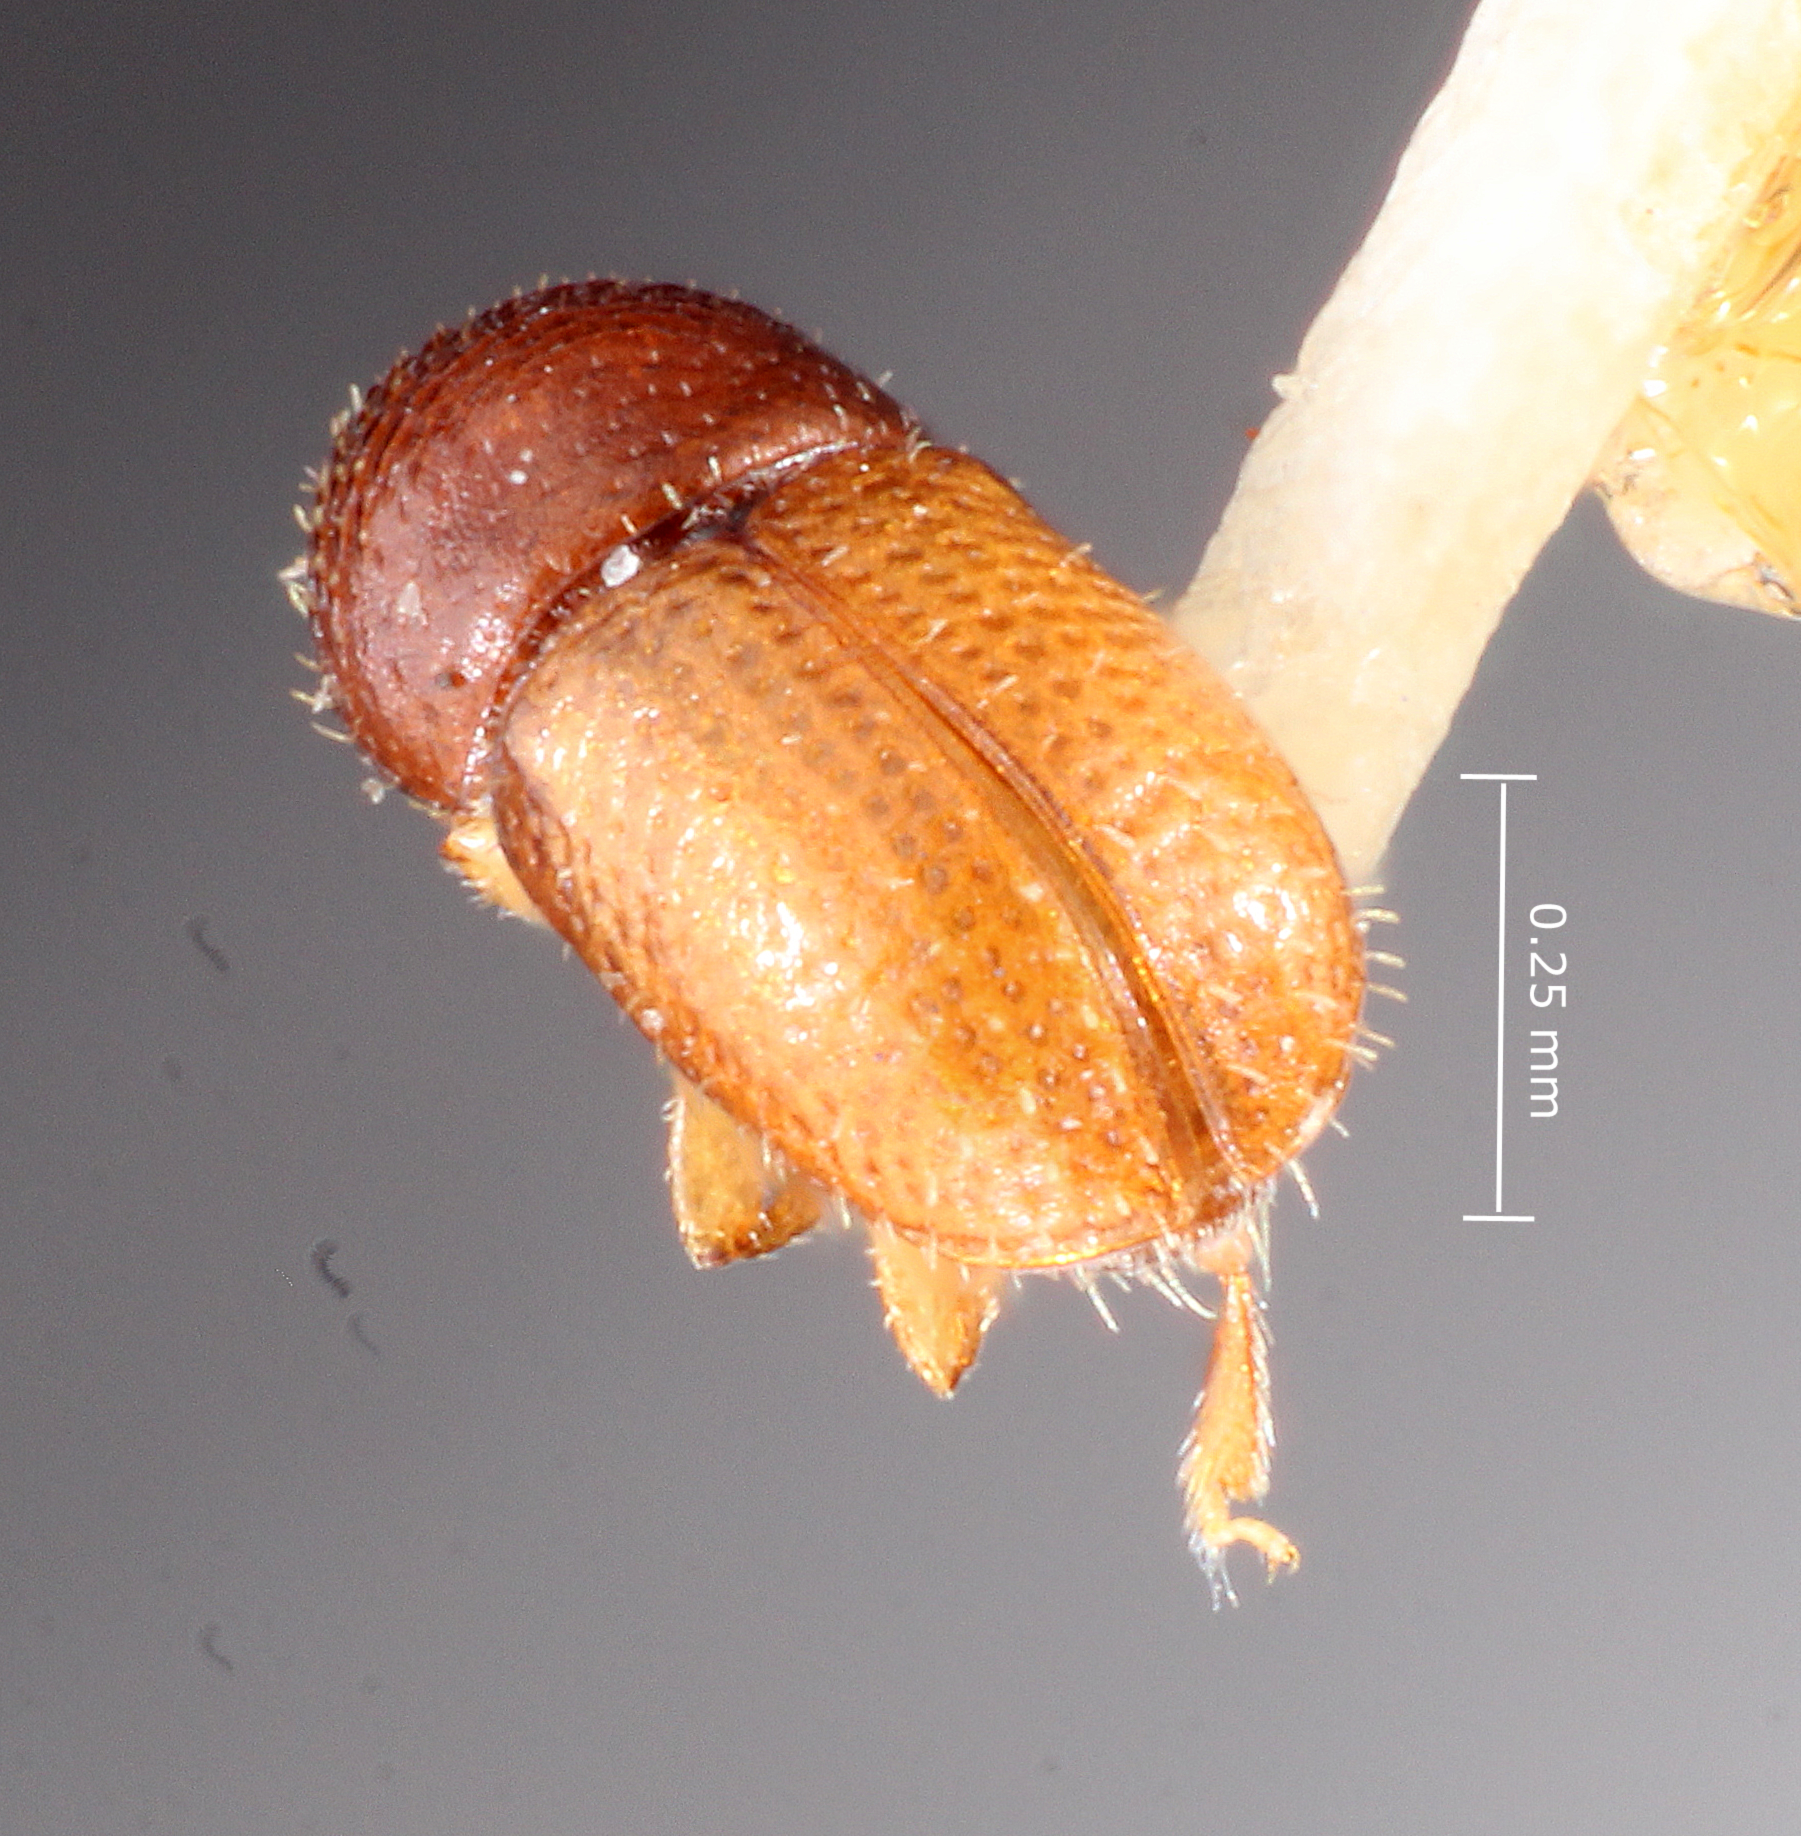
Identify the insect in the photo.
Ptilopodius stephegynis
